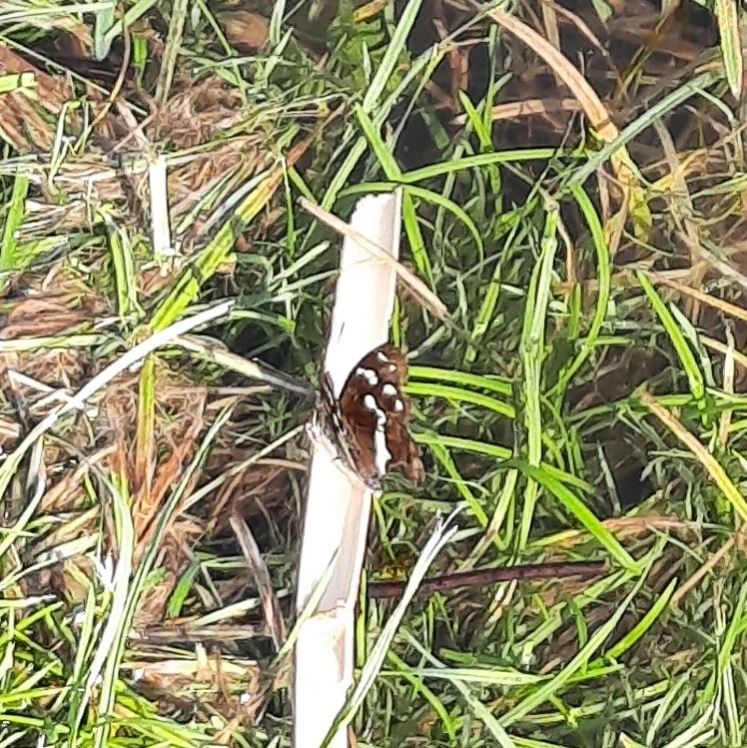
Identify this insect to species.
Apatura iris
